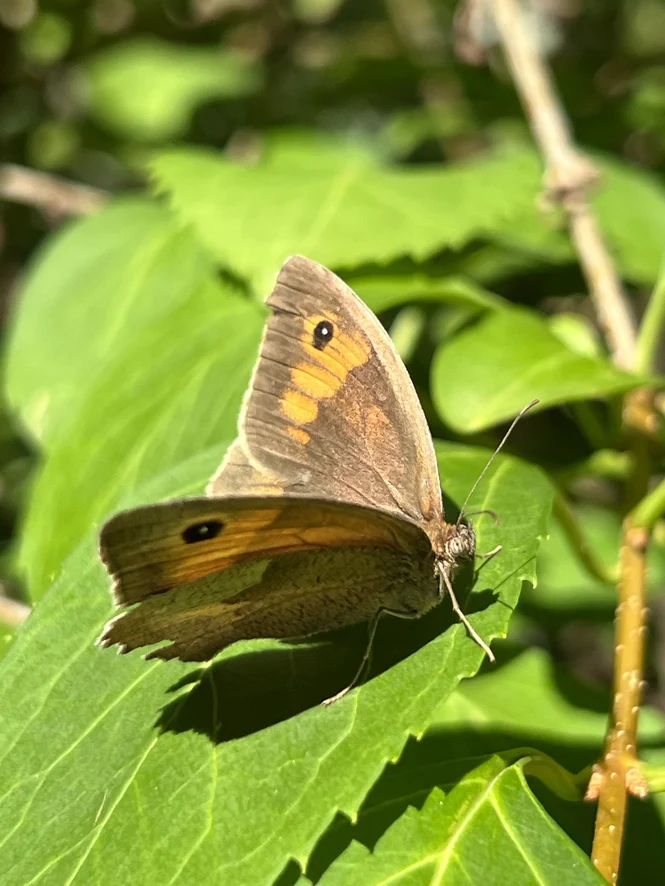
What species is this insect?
Maniola jurtina
